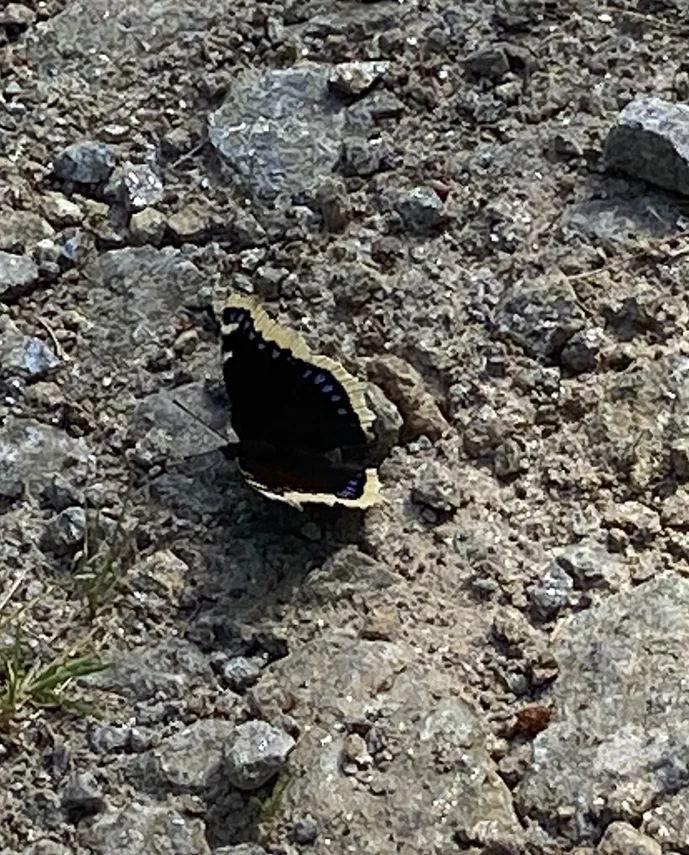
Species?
Nymphalis antiopa
